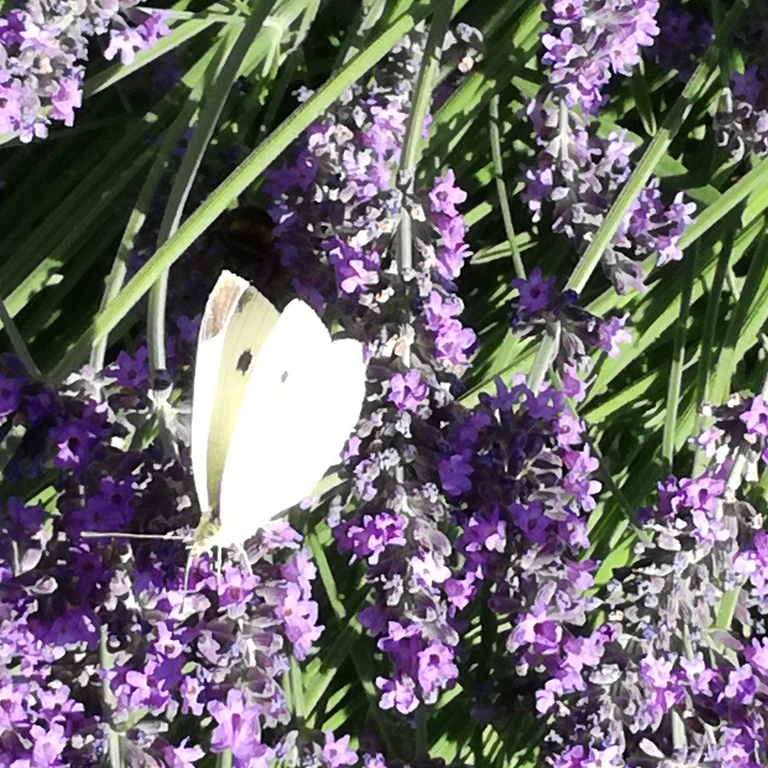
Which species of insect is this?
Pieris rapae
